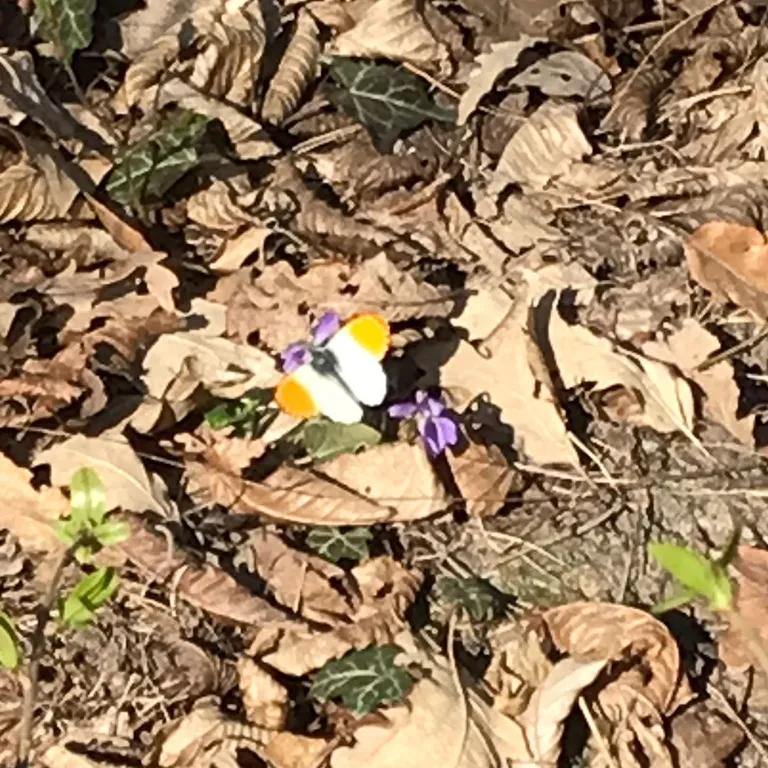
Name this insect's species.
Anthocharis cardamines
